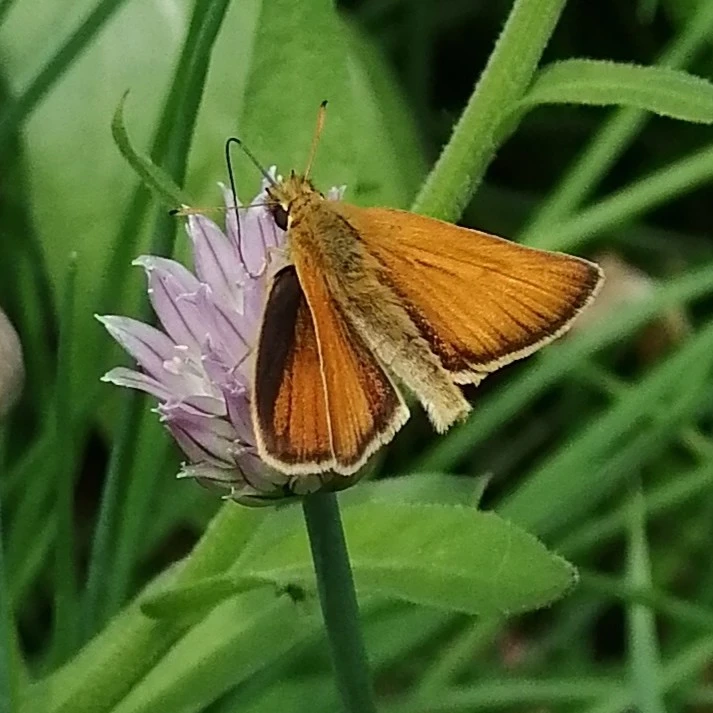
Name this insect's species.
Thymelicus lineola
